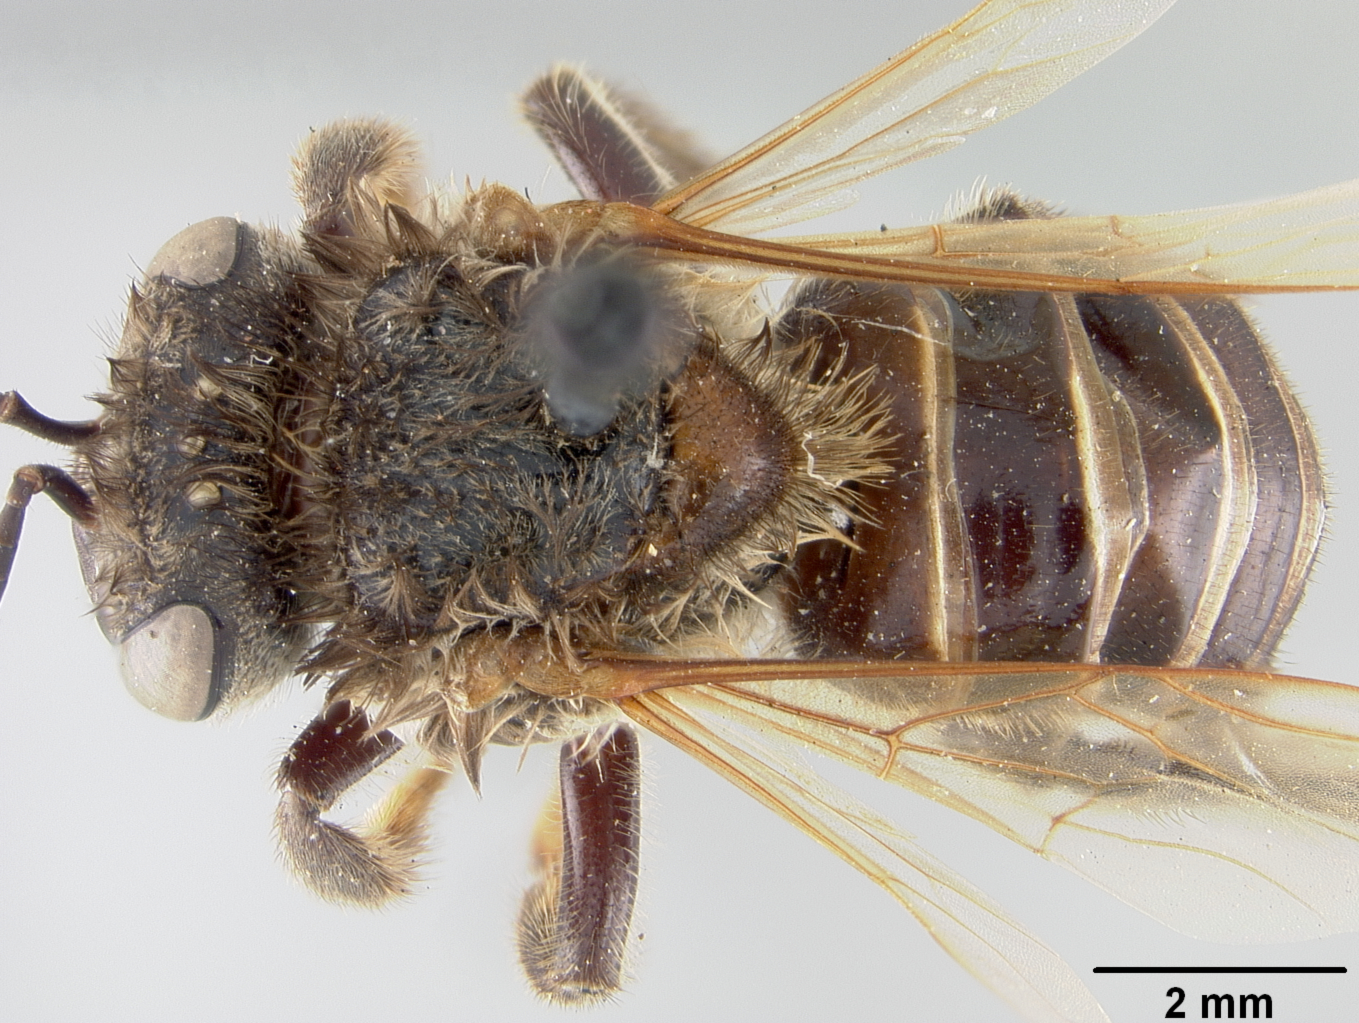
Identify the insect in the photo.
Melipona fasciata
